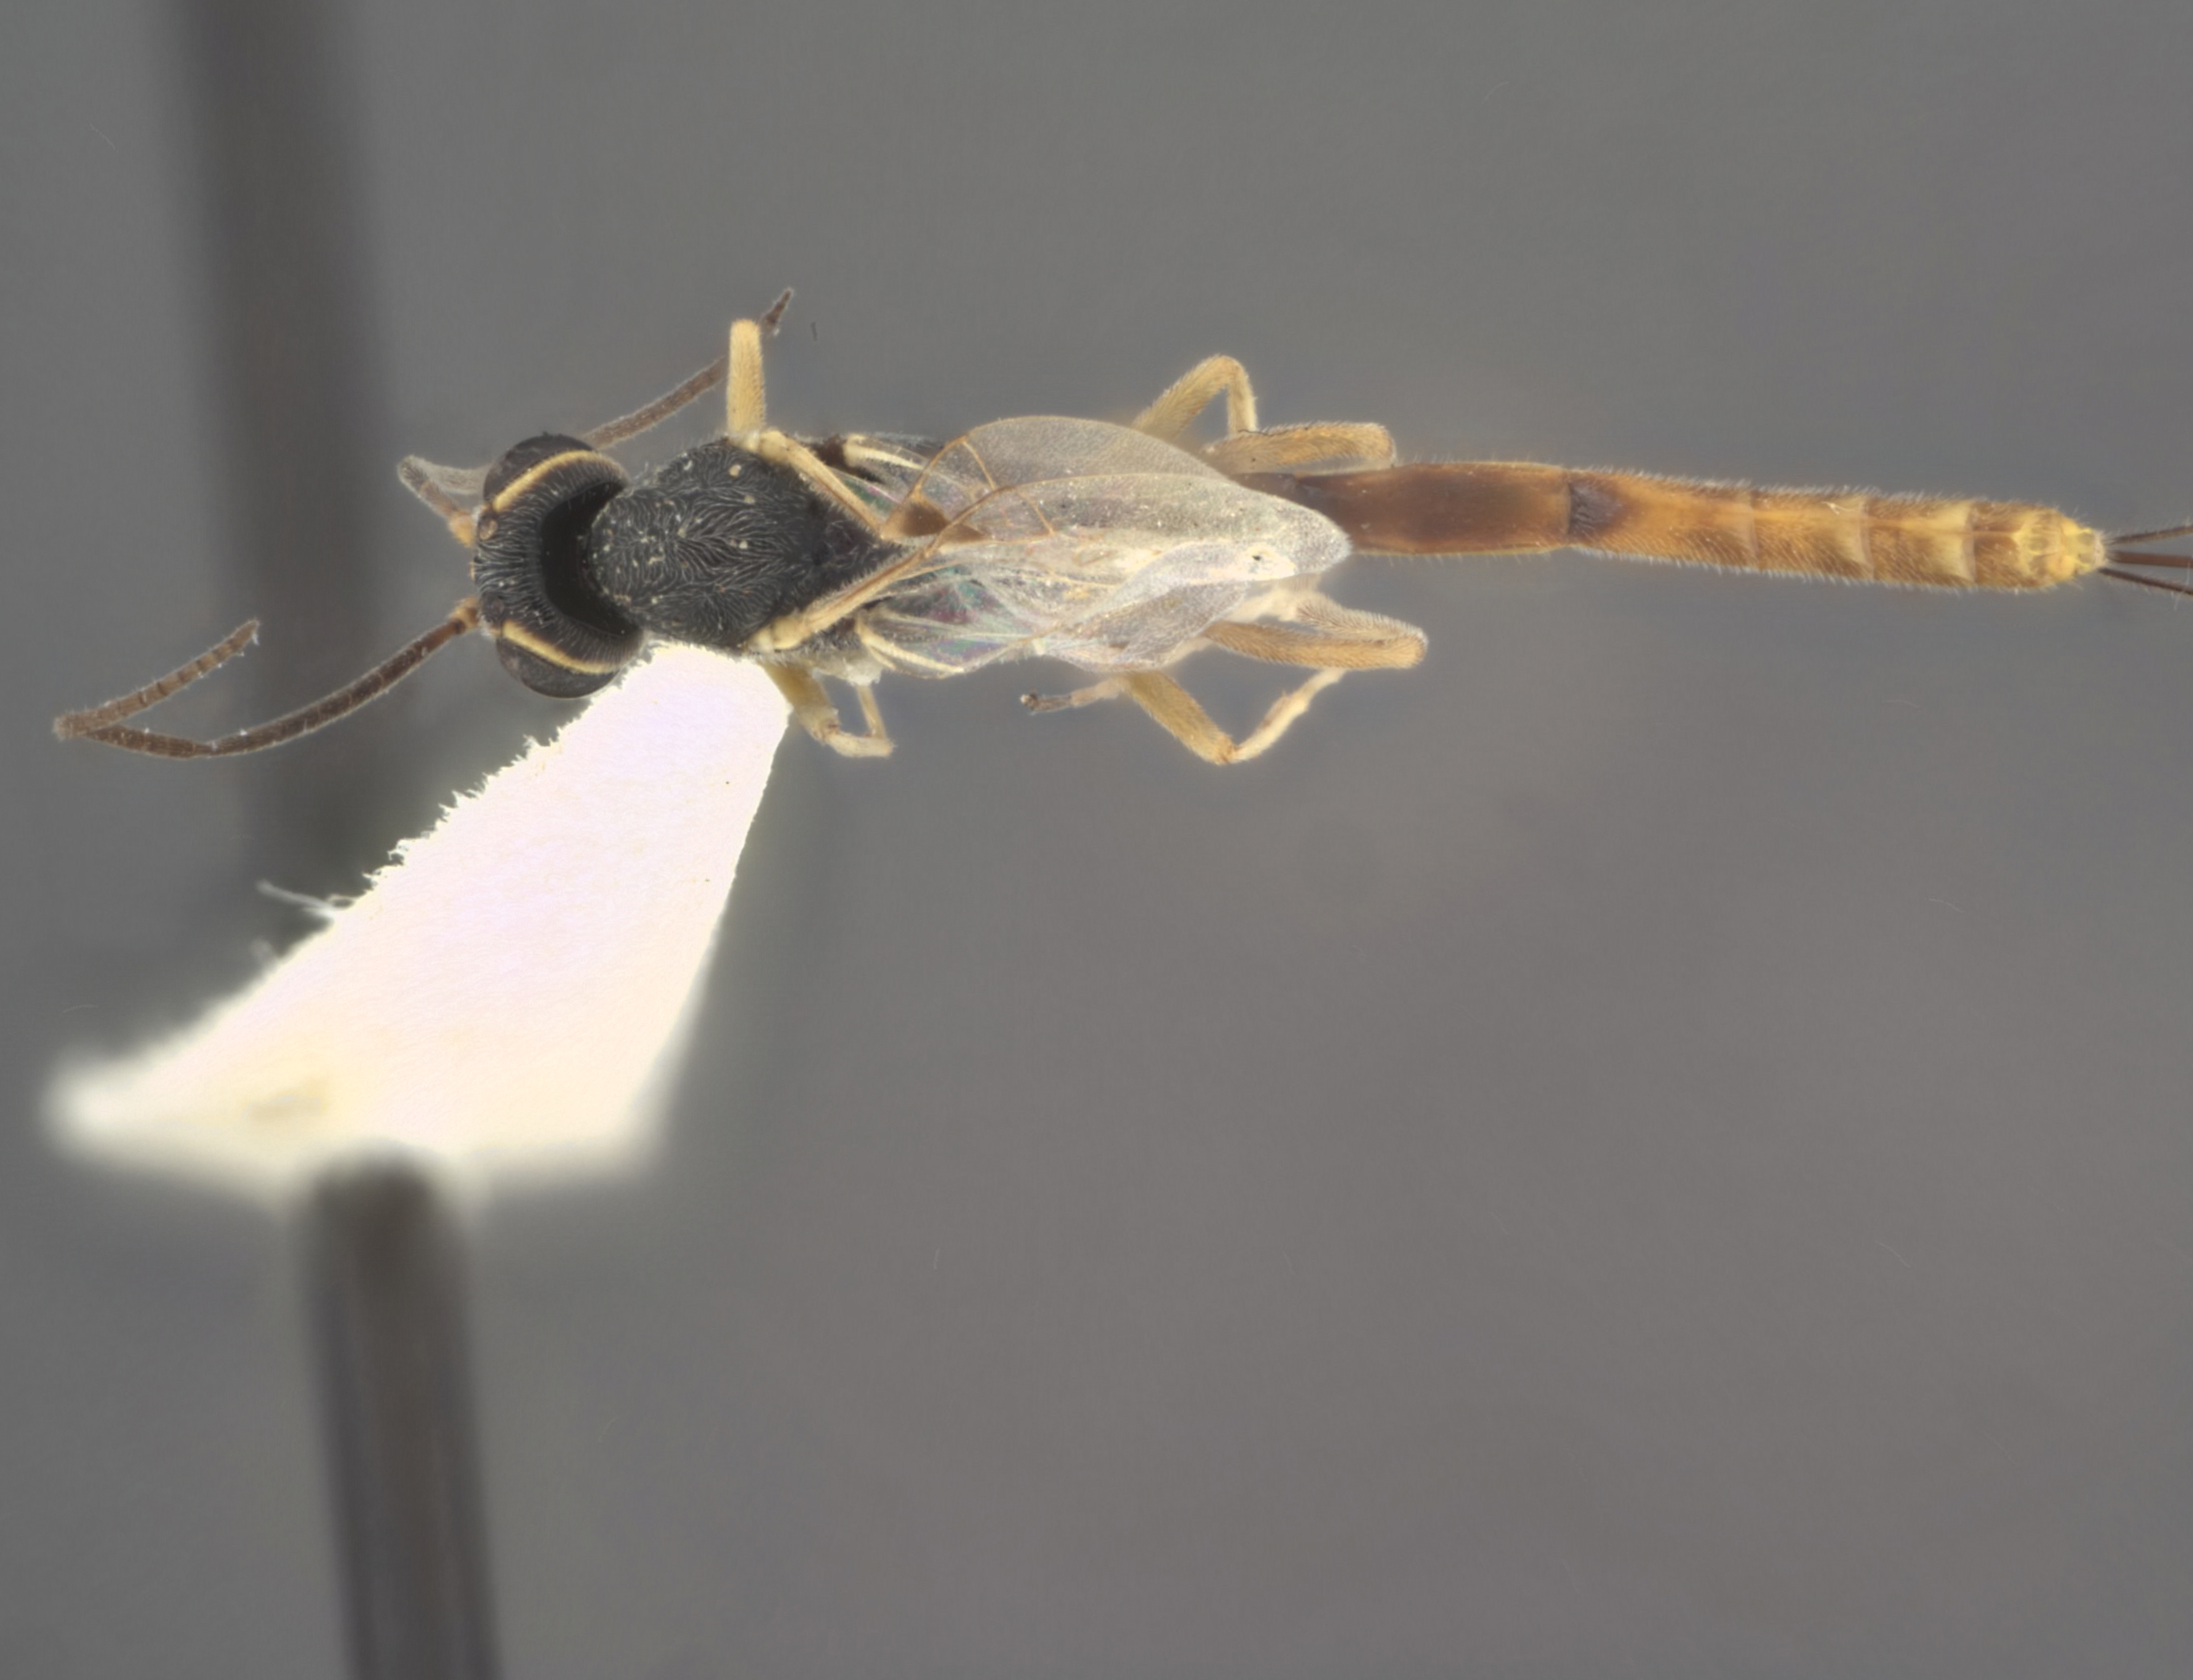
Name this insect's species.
Cremastus prolixus
